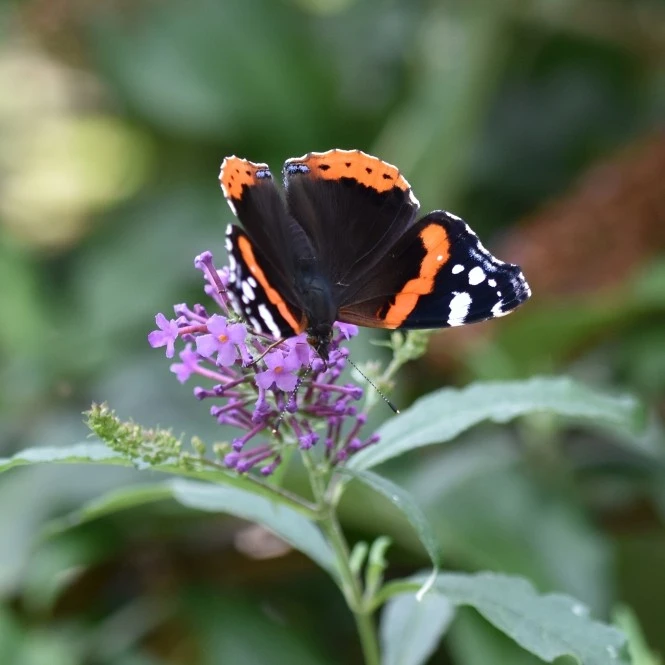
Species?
Vanessa atalanta
